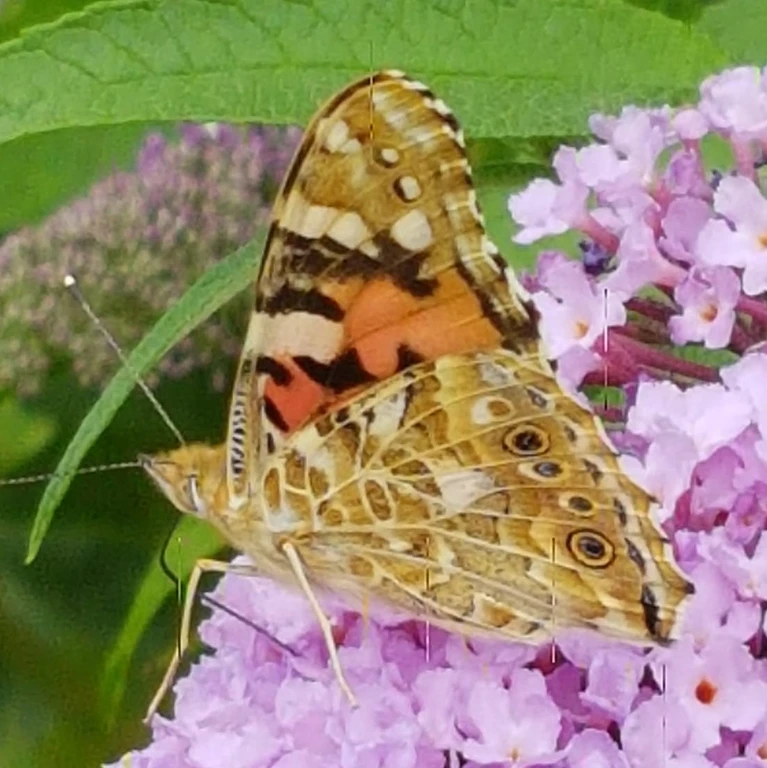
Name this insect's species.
Vanessa cardui
